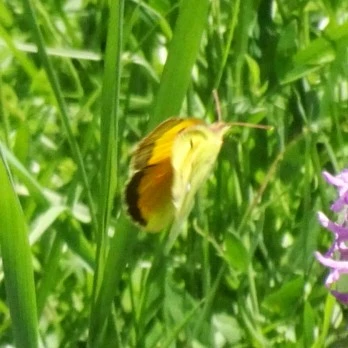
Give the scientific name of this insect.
Colias croceus
